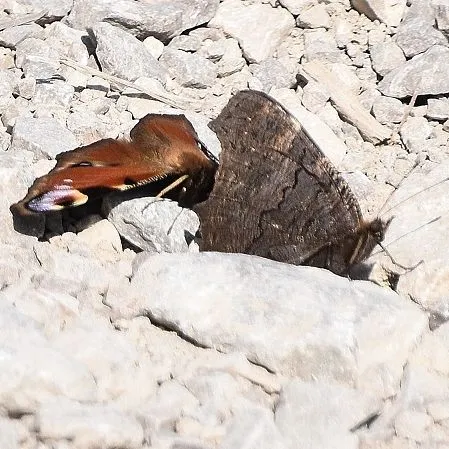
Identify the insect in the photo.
Aglais io
